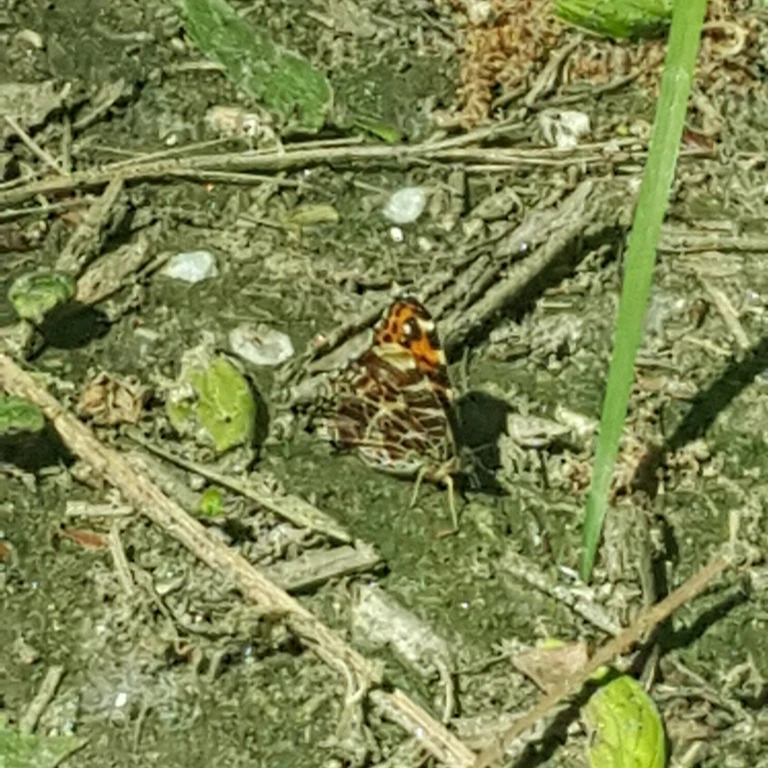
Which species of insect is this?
Araschnia levana
